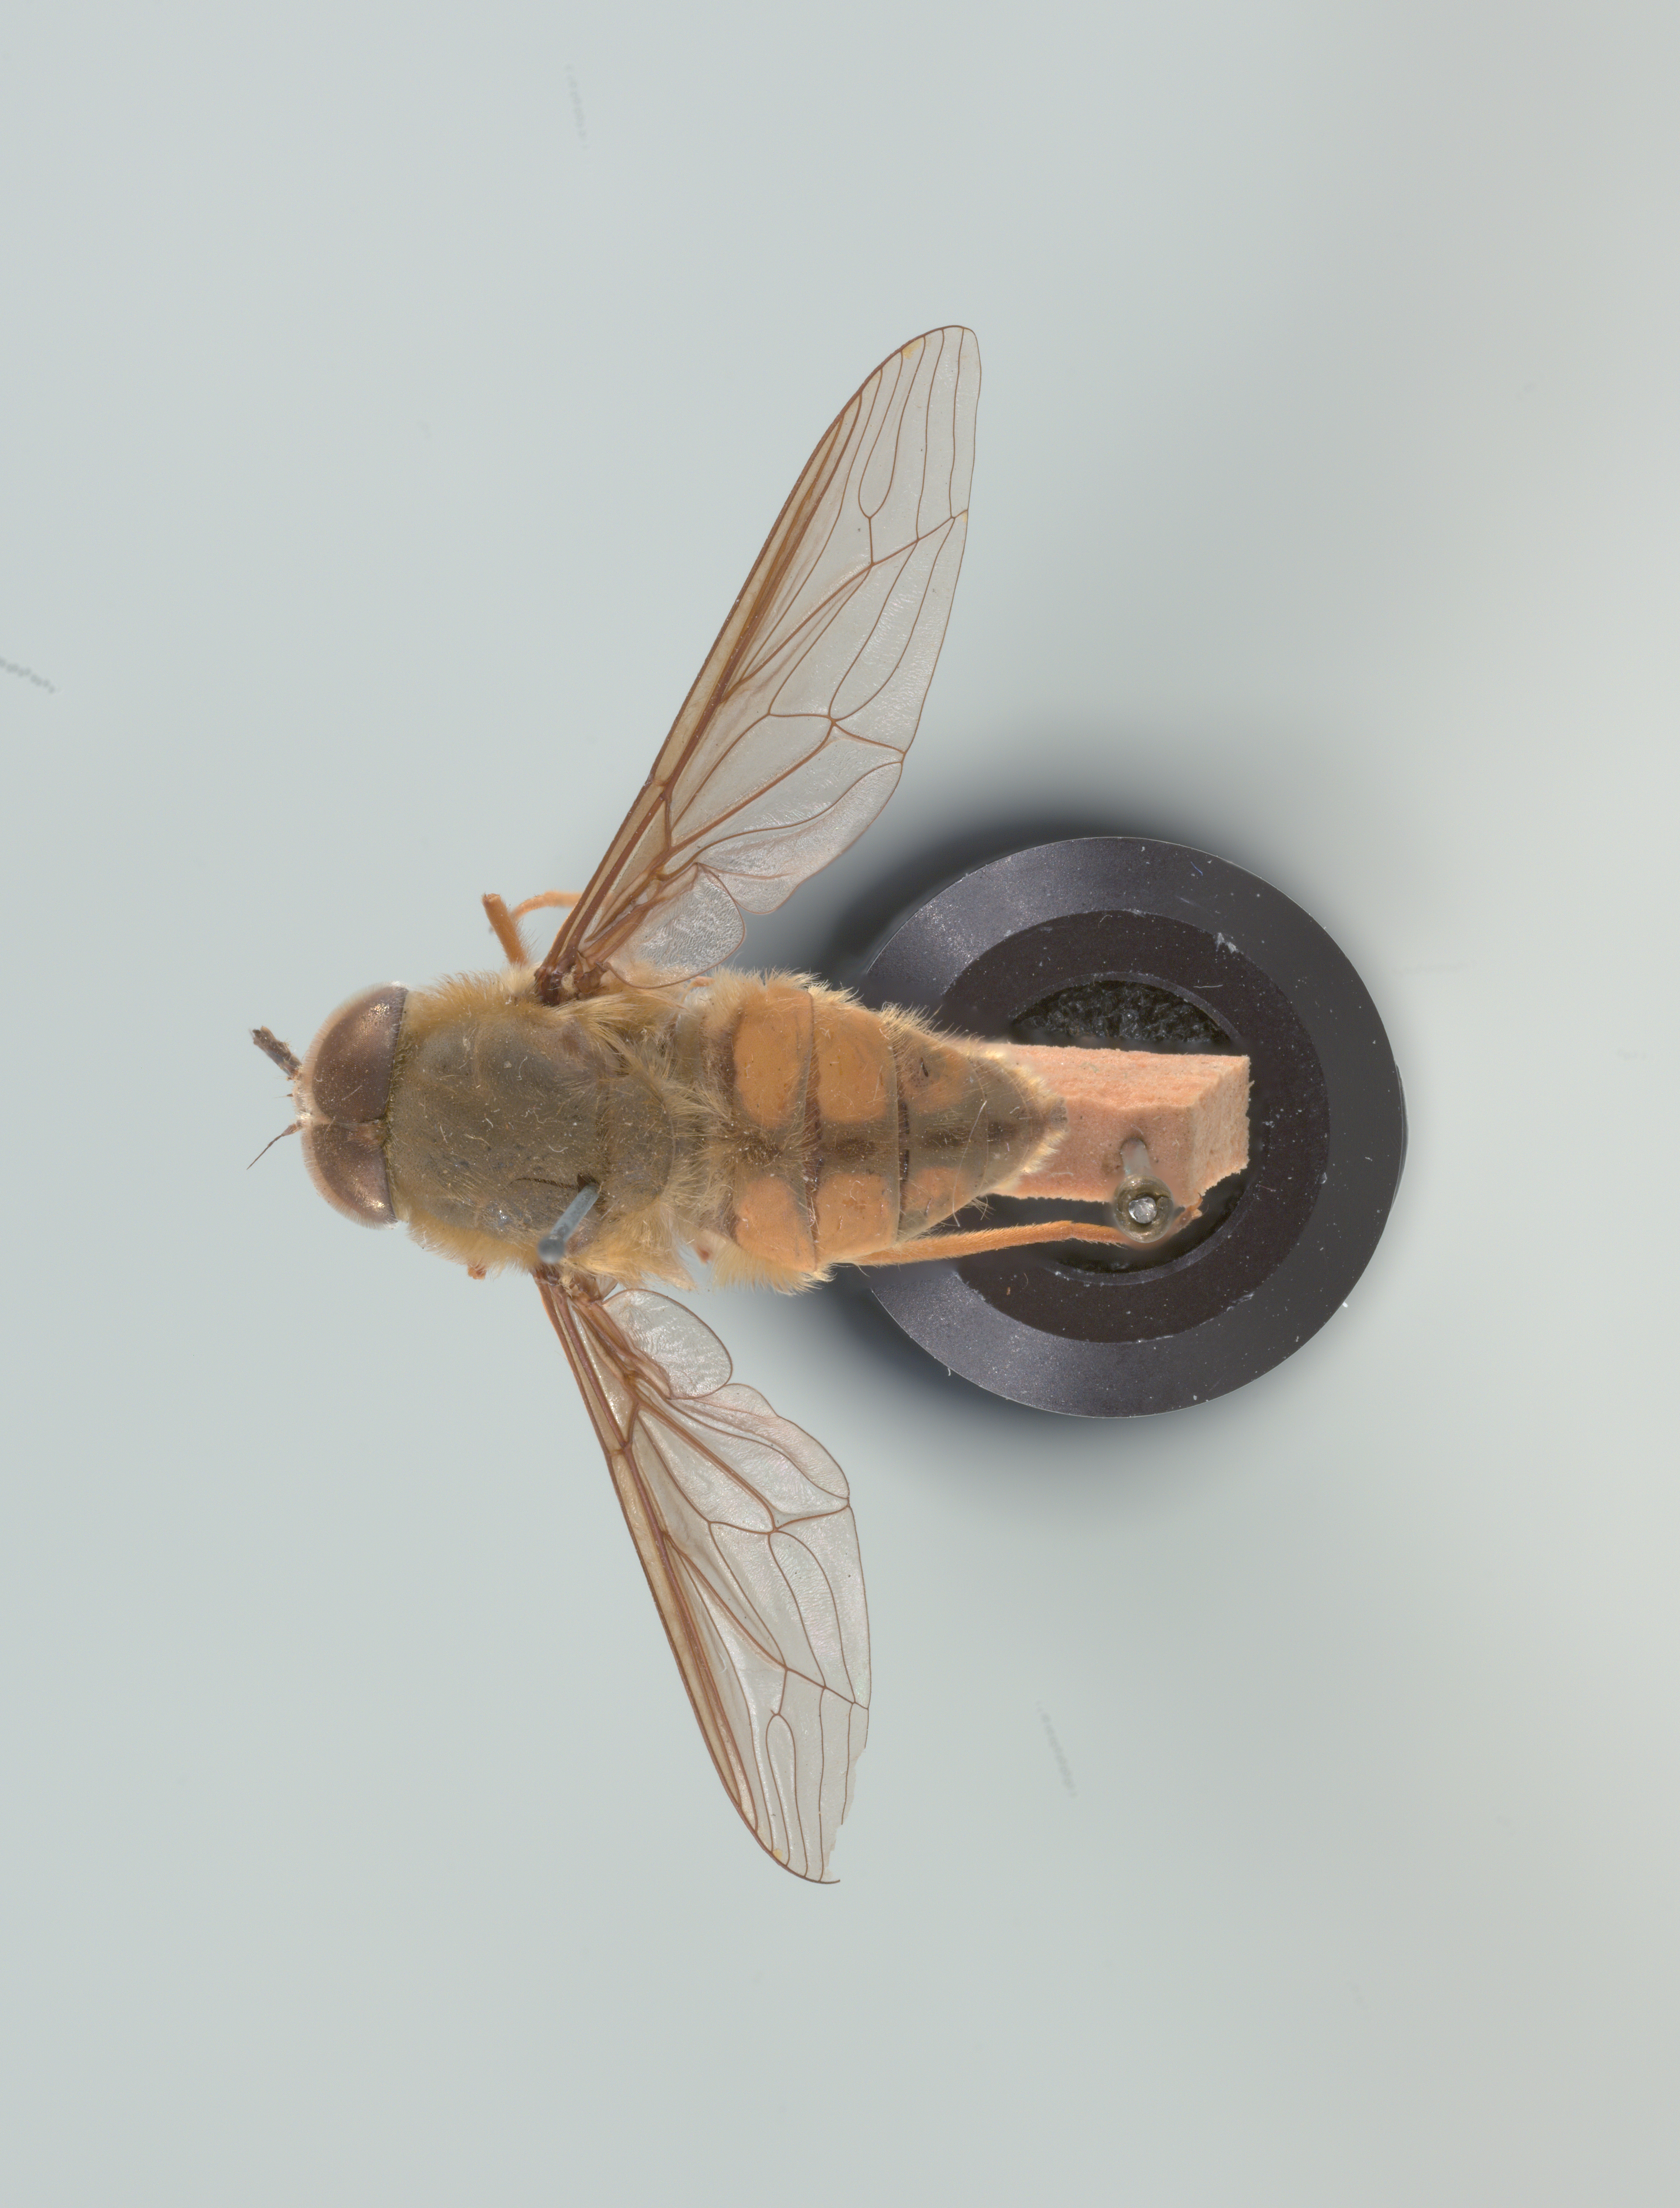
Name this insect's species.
Trichophthalma punctata
